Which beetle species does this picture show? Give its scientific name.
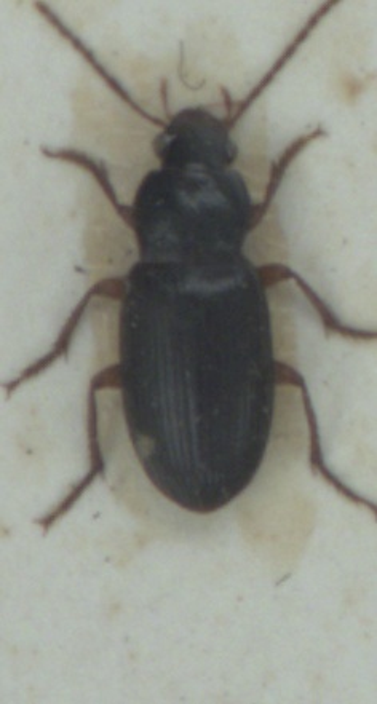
Ophonus puncticeps
